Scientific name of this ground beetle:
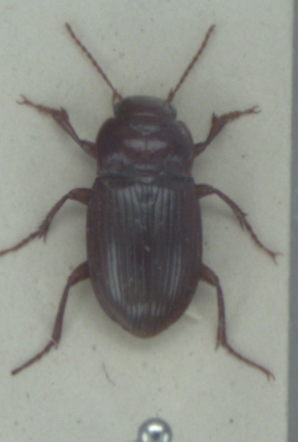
Amara fulva
